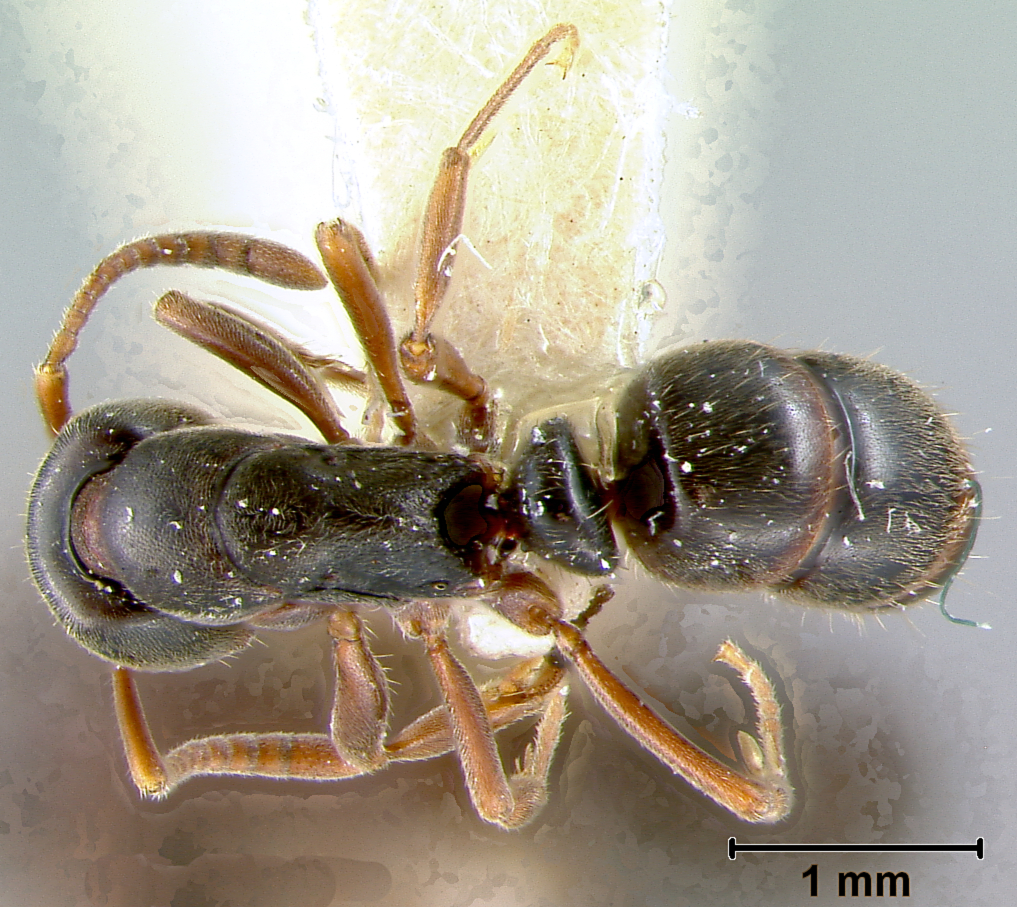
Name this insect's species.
Chalcoponera metallica
